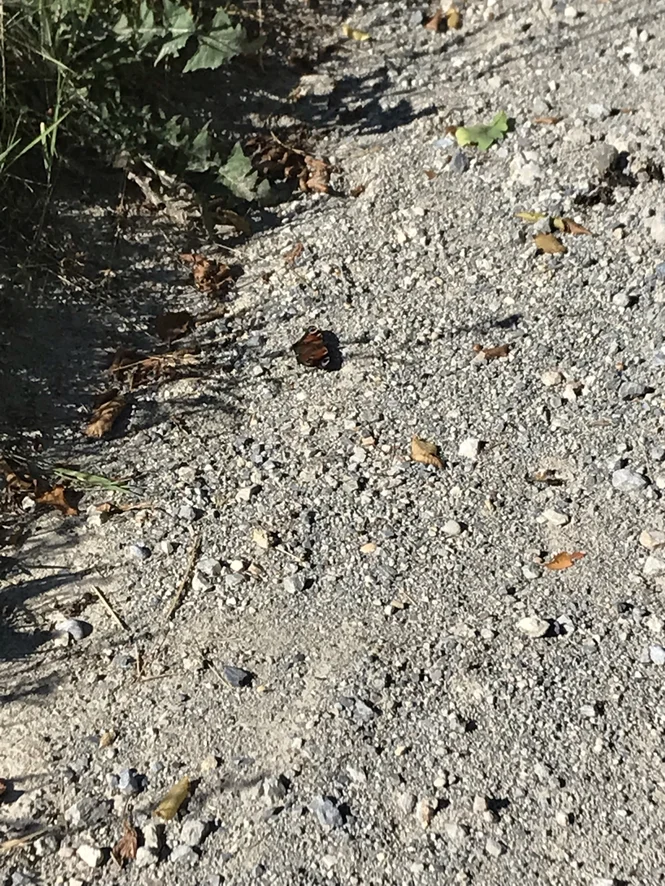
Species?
Aglais io
